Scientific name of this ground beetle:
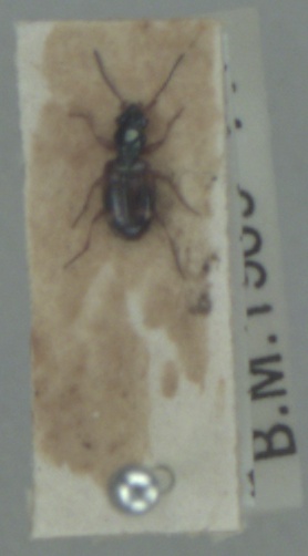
Bembidion articulatum
